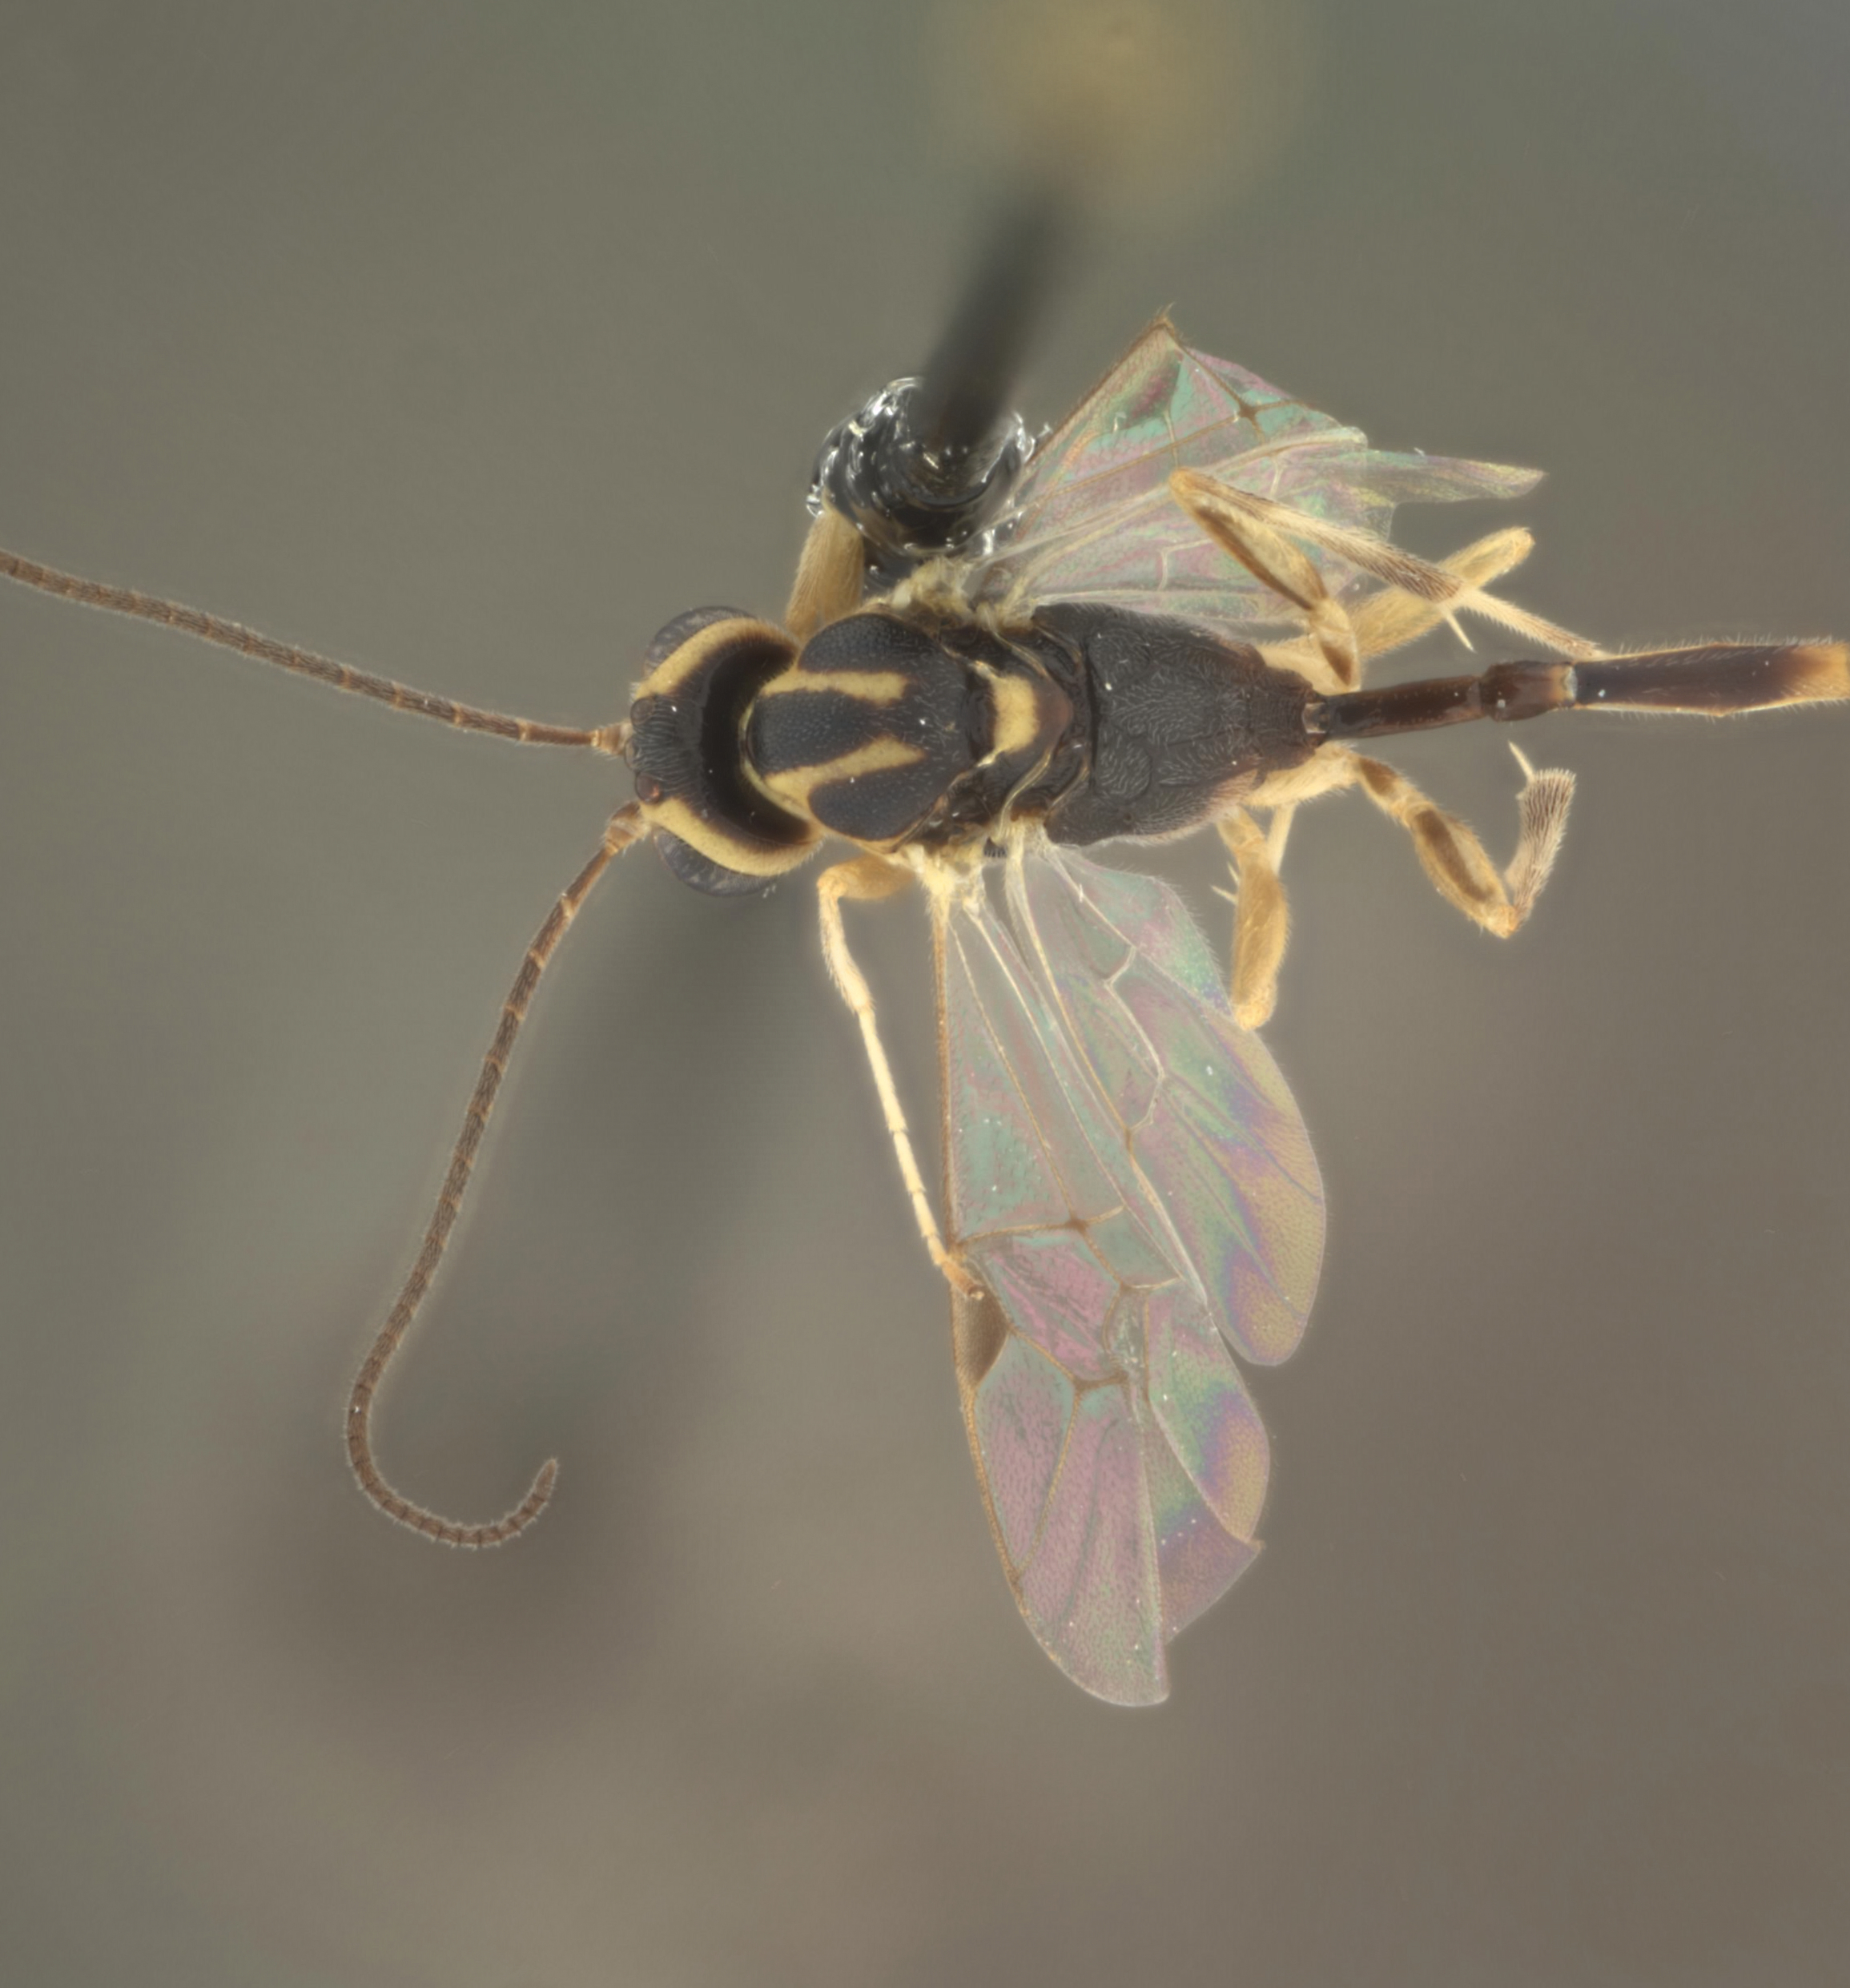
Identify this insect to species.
Temelucha pholisorae
